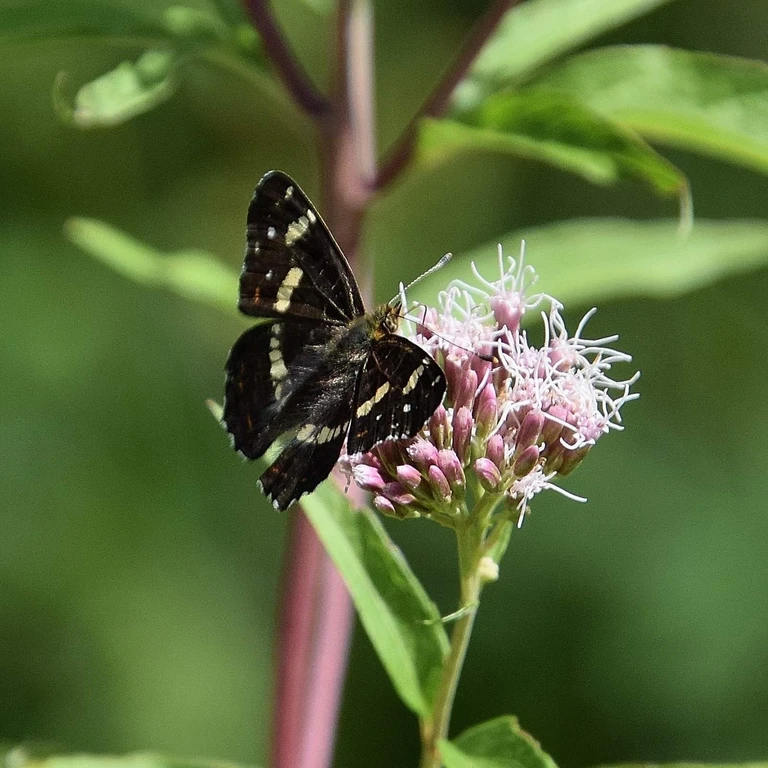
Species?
Araschnia levana
